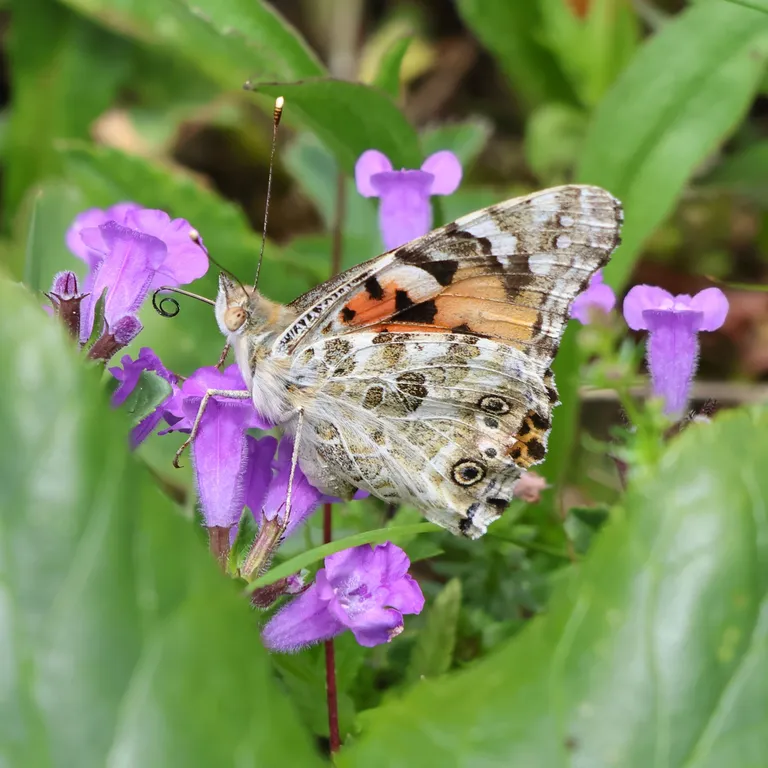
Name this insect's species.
Vanessa cardui
